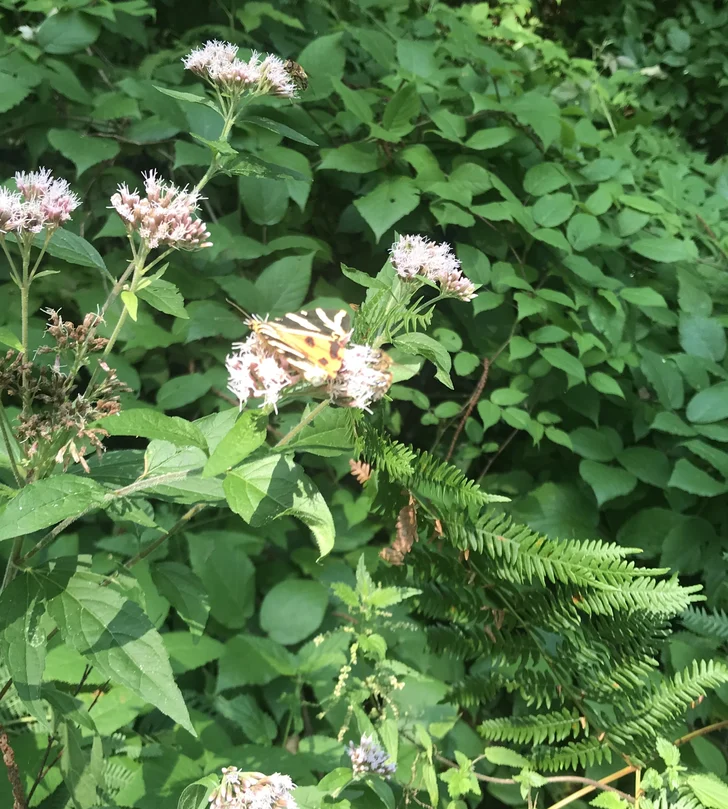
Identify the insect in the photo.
Euplagia quadripunctaria
